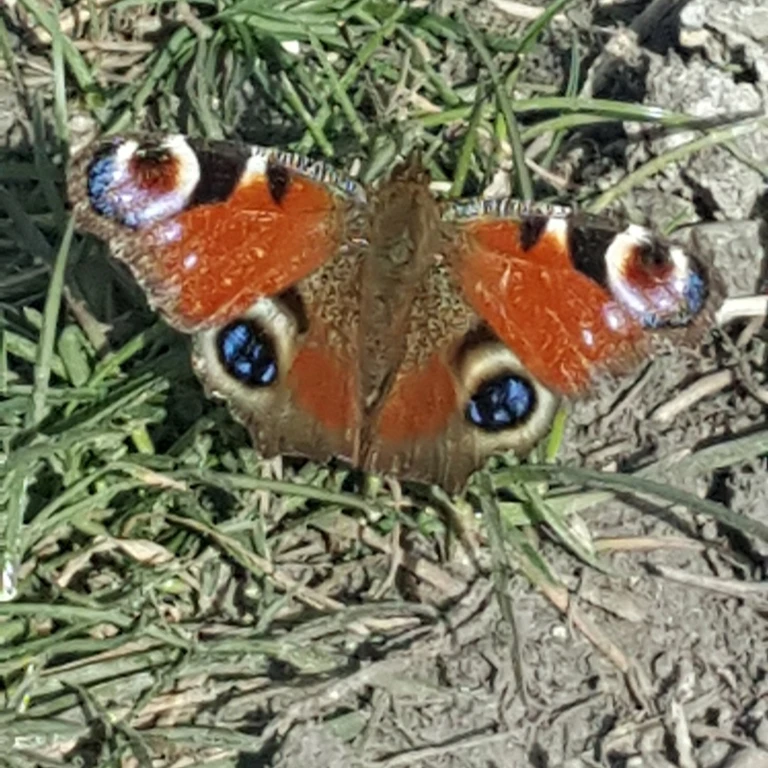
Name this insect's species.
Aglais io
